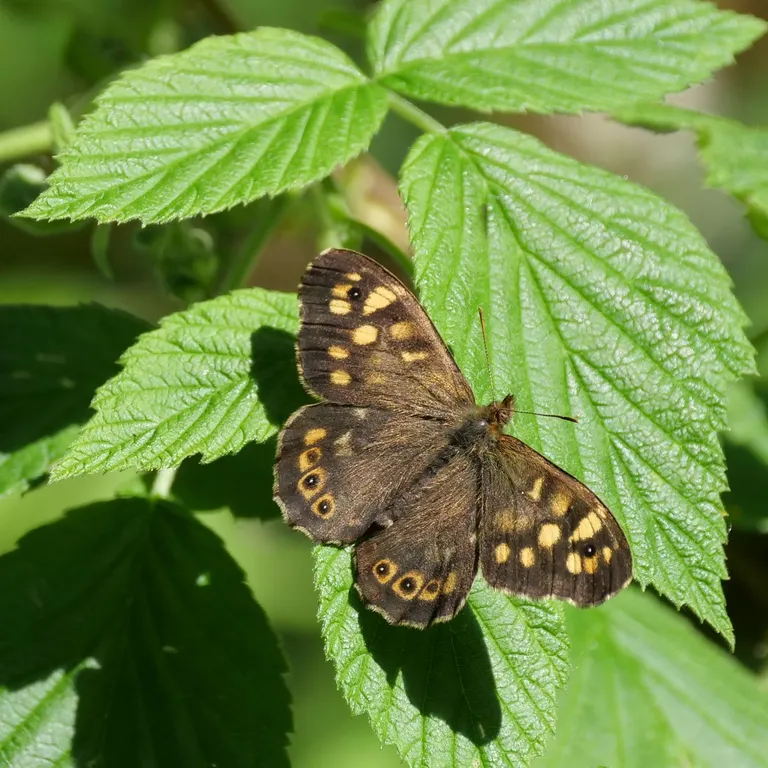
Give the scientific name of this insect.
Pararge aegeria
